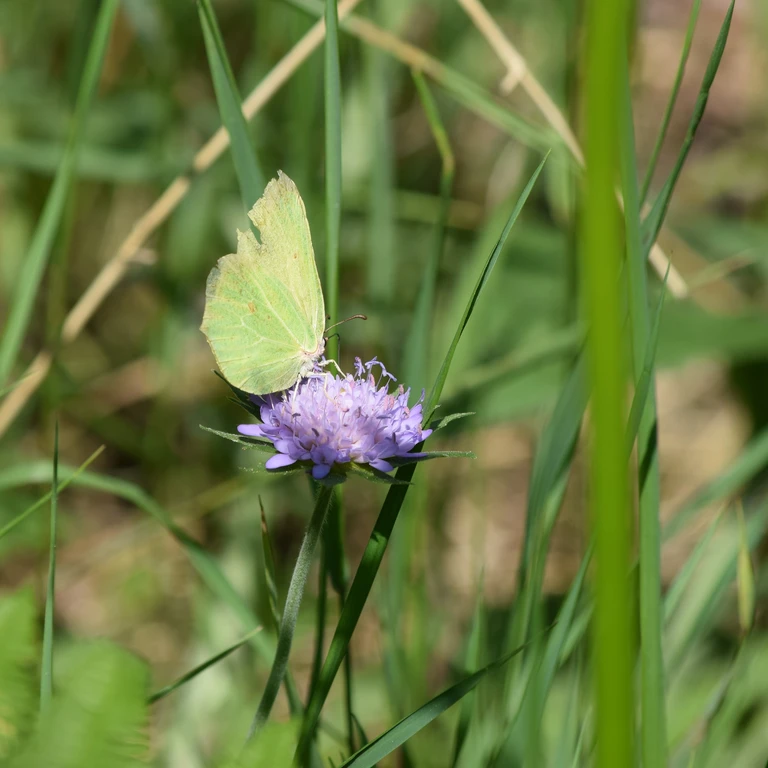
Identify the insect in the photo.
Gonepteryx rhamni
